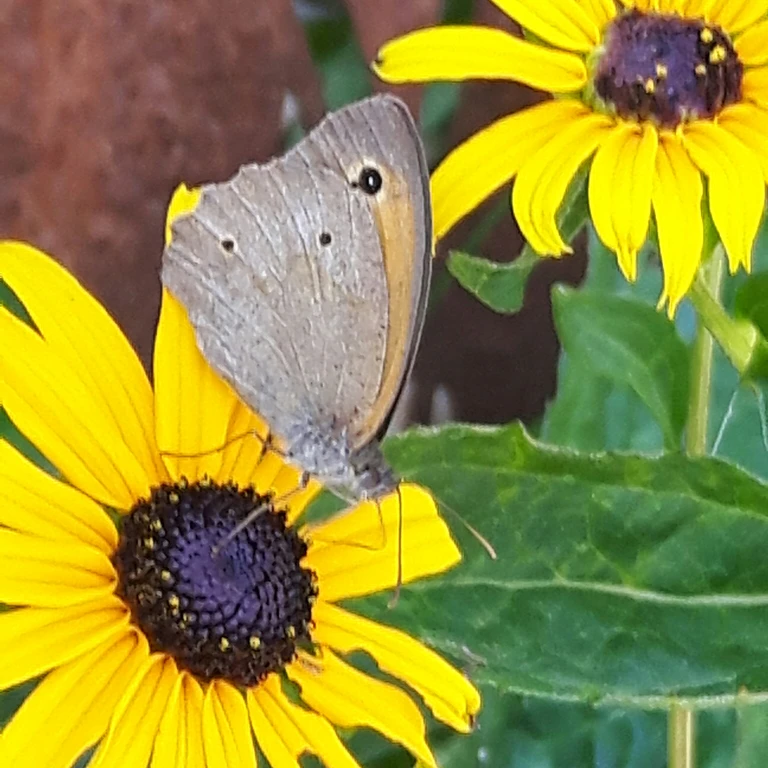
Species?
Maniola jurtina
